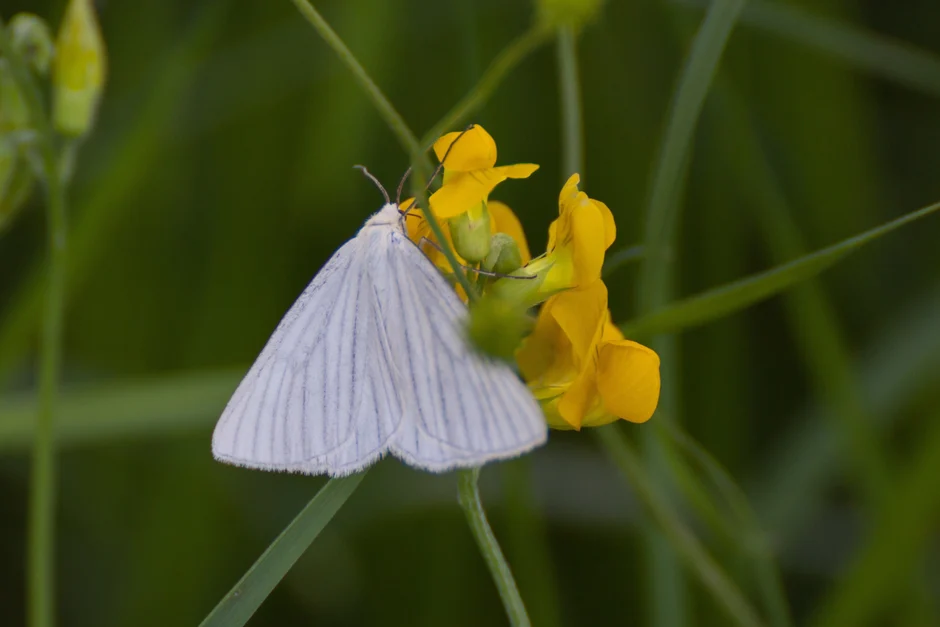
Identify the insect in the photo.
Siona lineata
